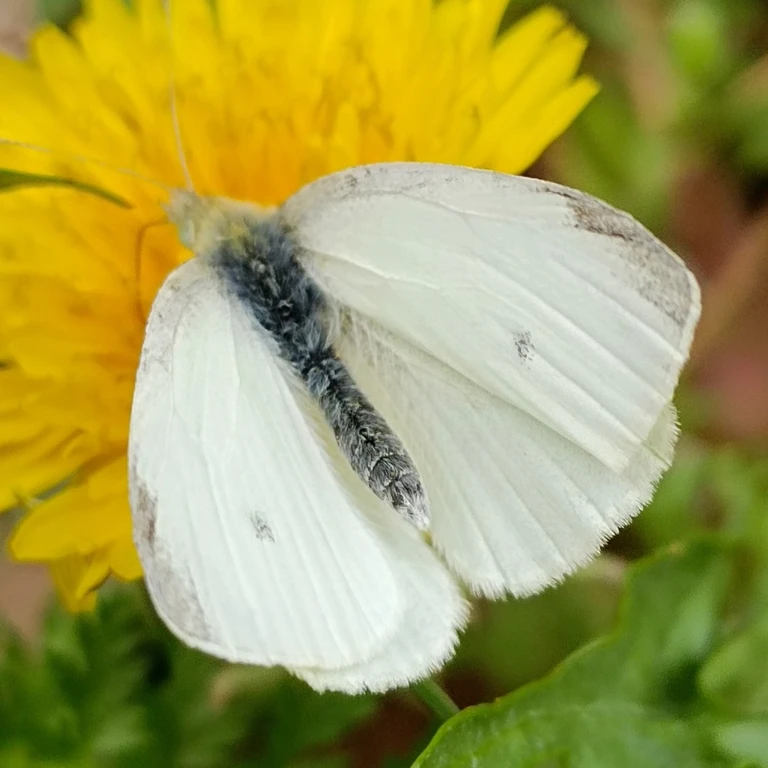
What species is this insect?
Pieris rapae
